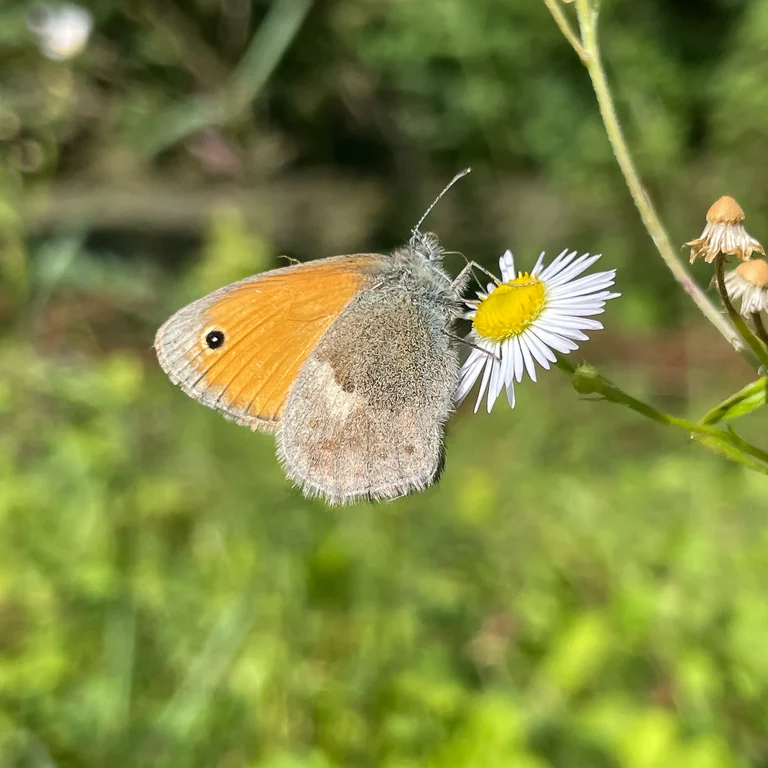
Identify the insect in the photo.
Coenonympha pamphilus
